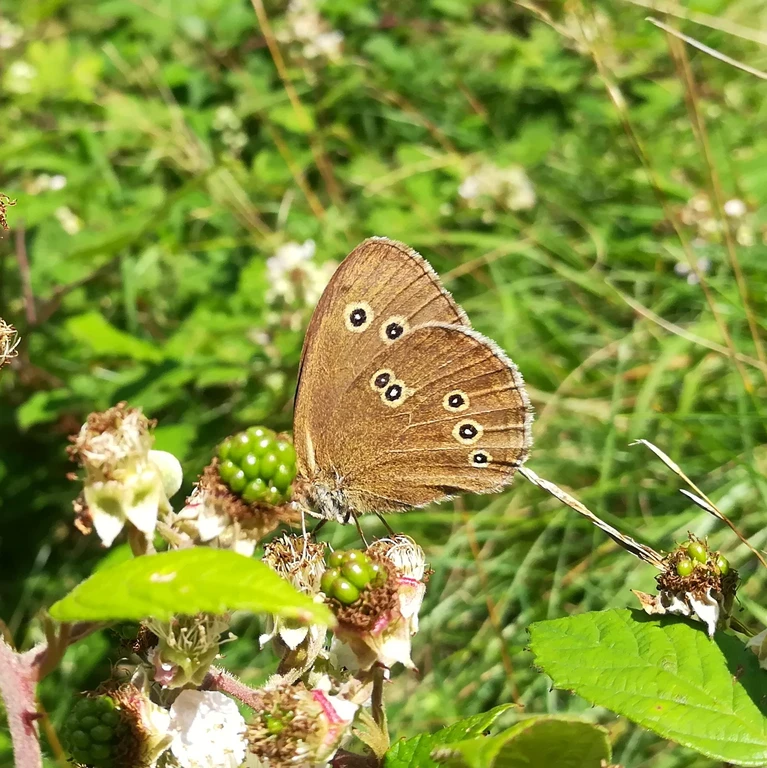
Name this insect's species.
Aphantopus hyperantus
